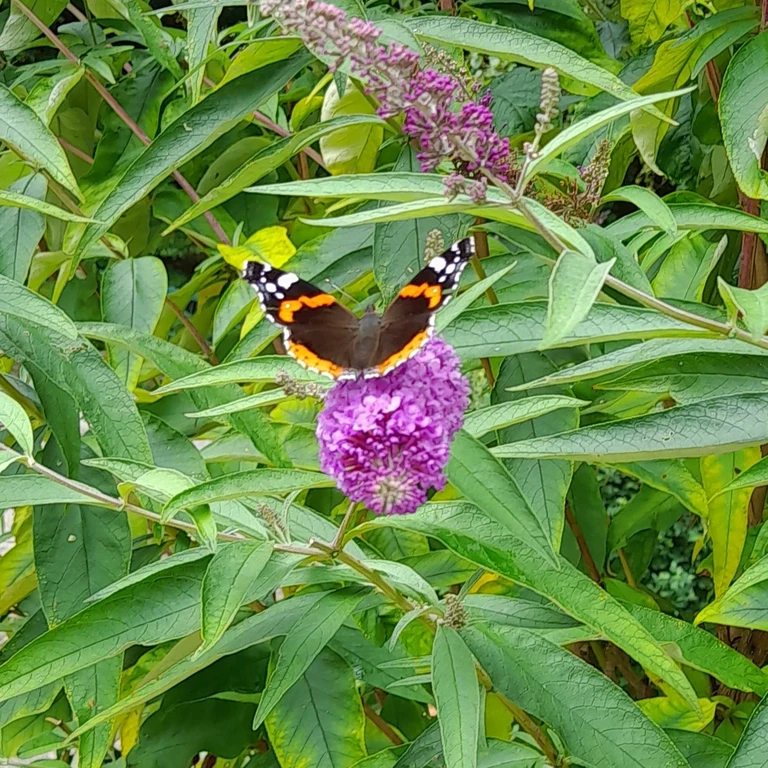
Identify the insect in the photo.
Vanessa atalanta
